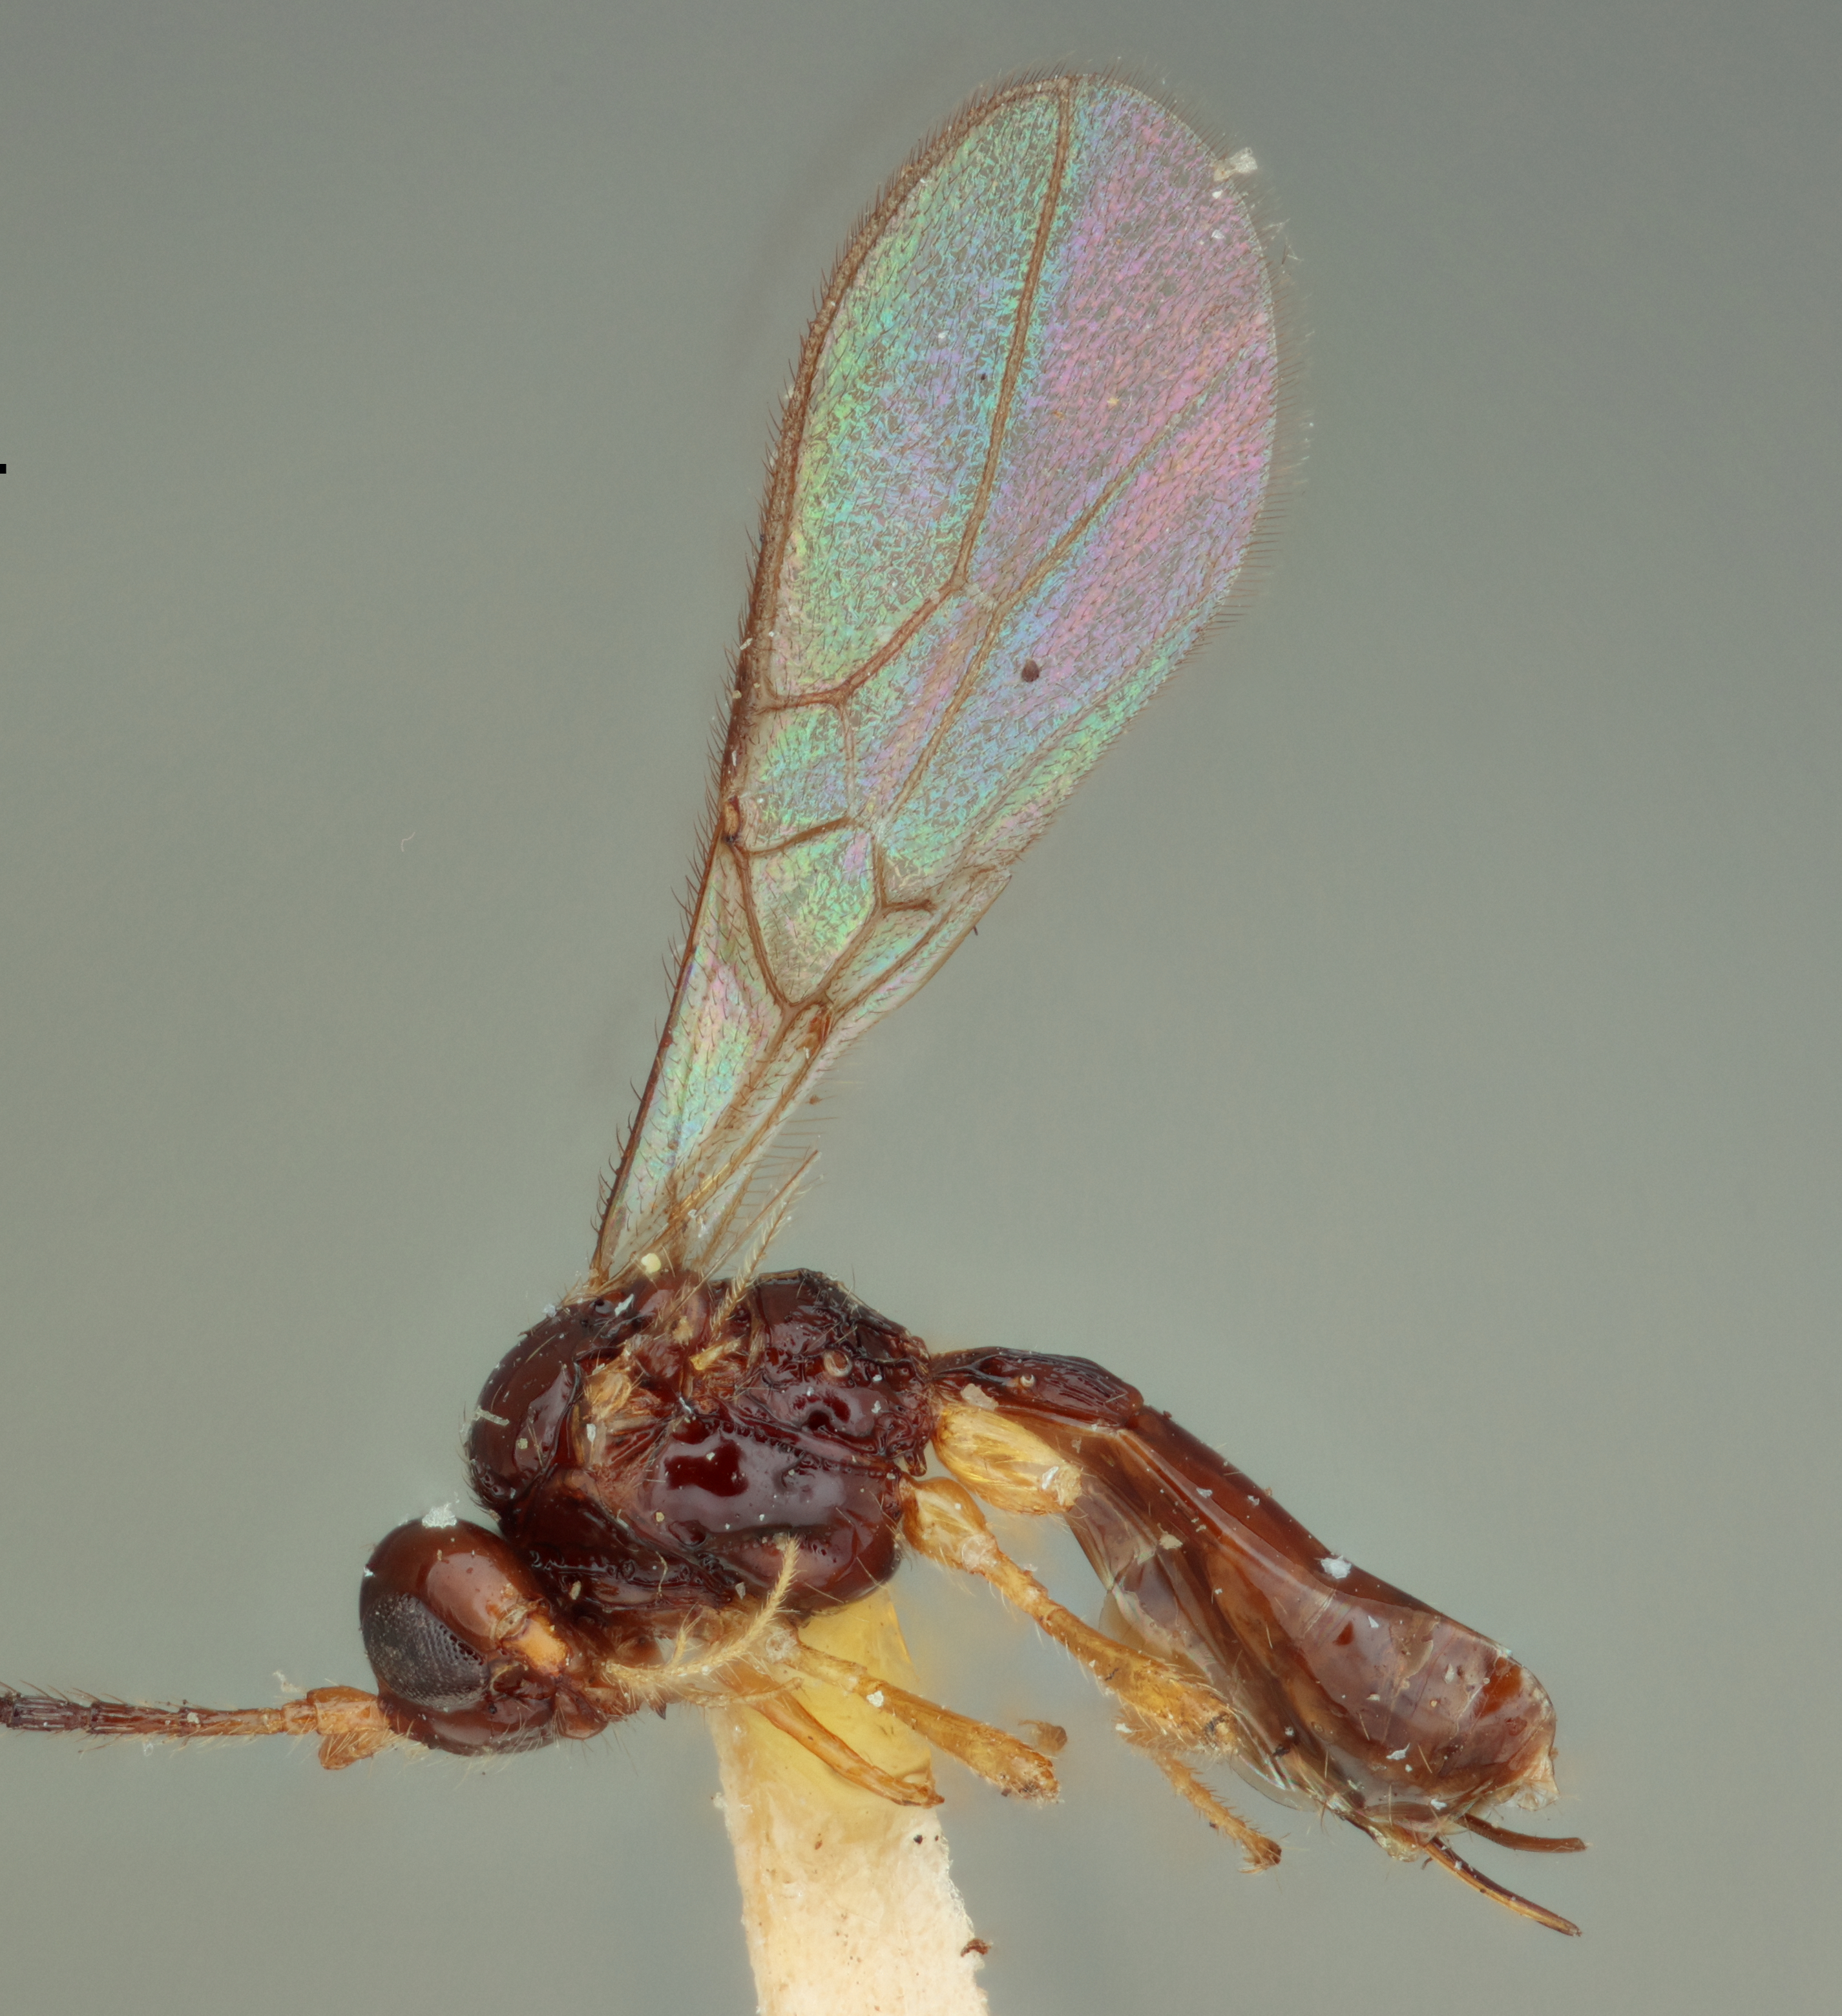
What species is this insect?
Aspilota spiracularis
